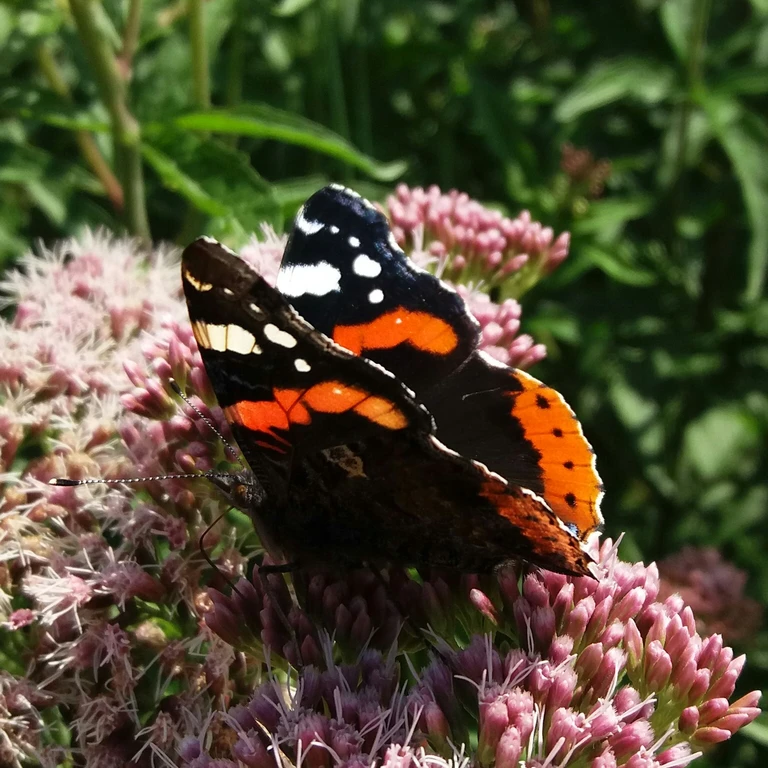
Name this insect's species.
Vanessa atalanta
